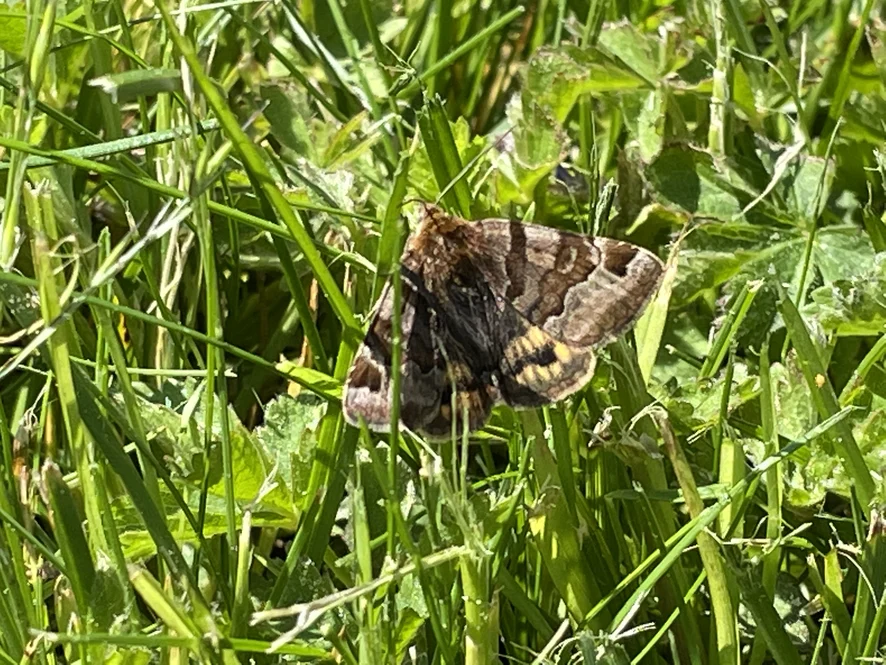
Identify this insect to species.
Euclidia glyphica
